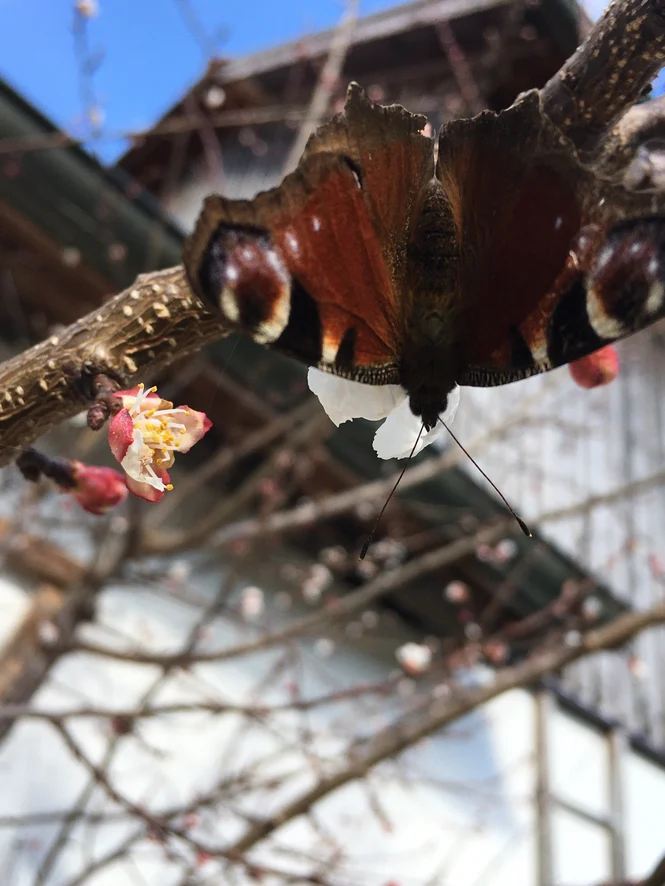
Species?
Aglais io
